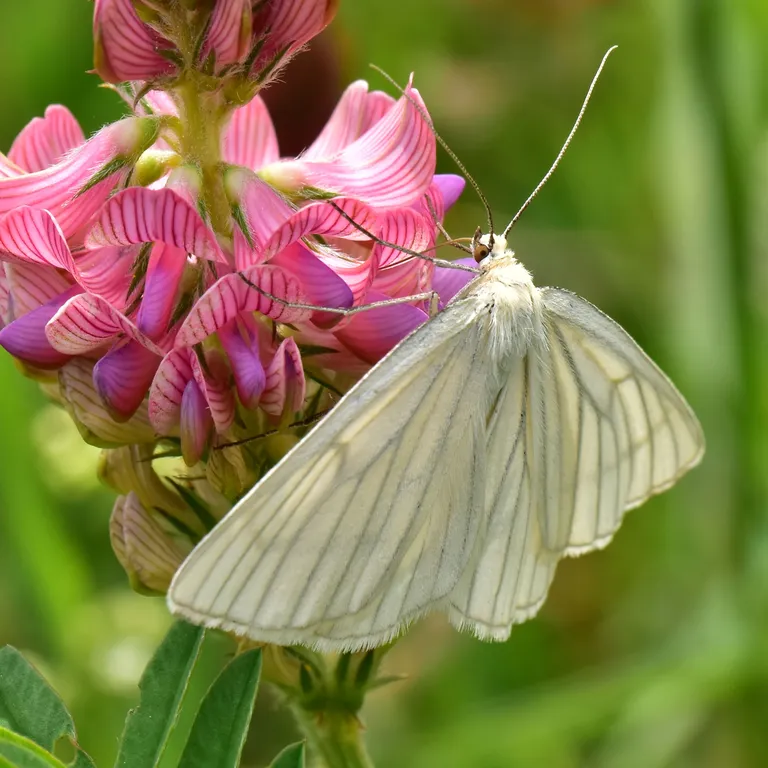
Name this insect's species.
Siona lineata
